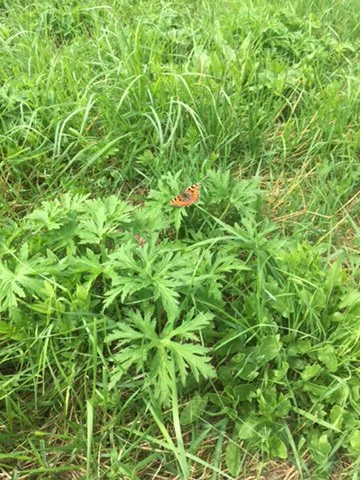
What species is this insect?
Aglais urticae
